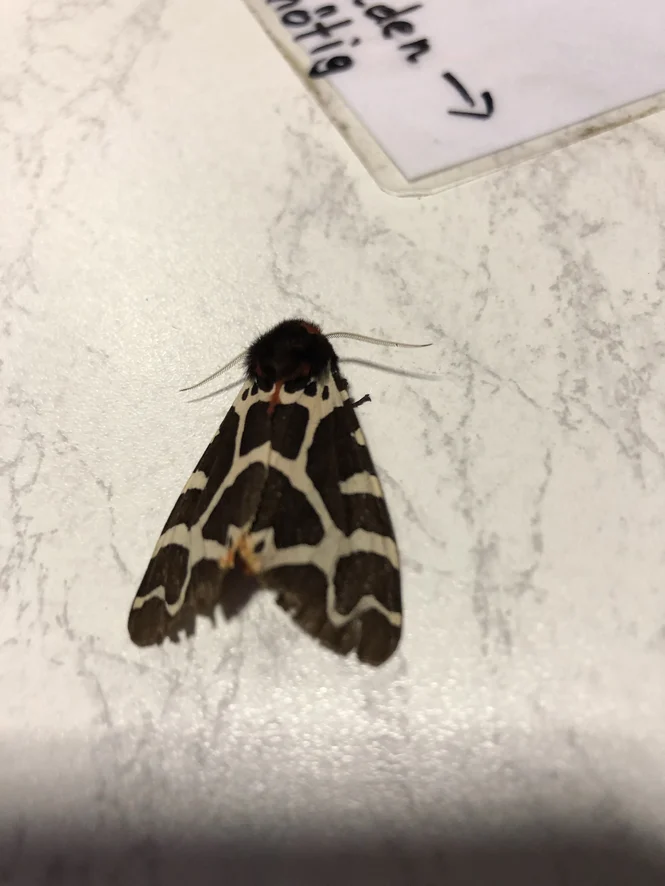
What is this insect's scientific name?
Arctia caja
